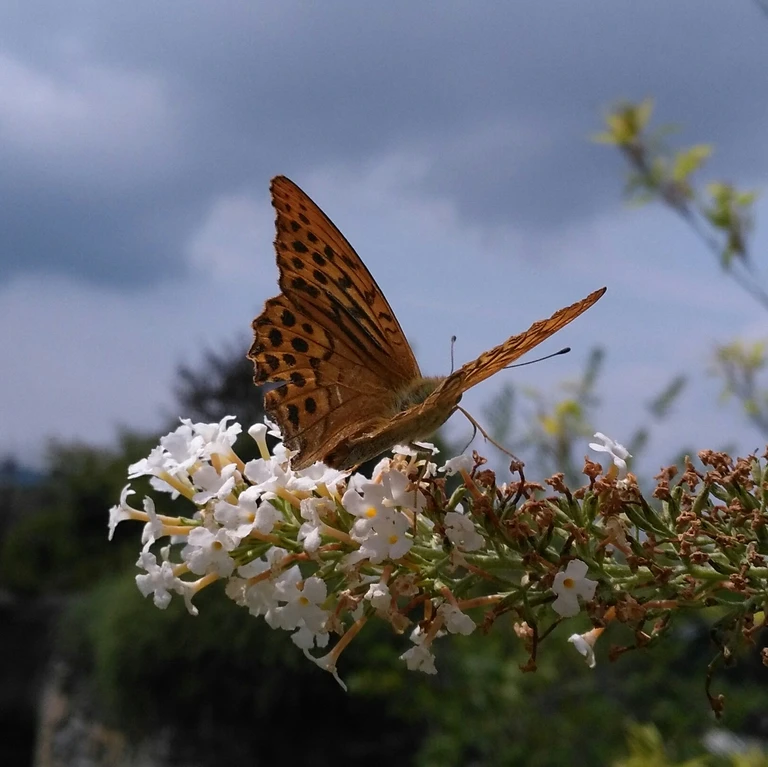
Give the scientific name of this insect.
Argynnis paphia
